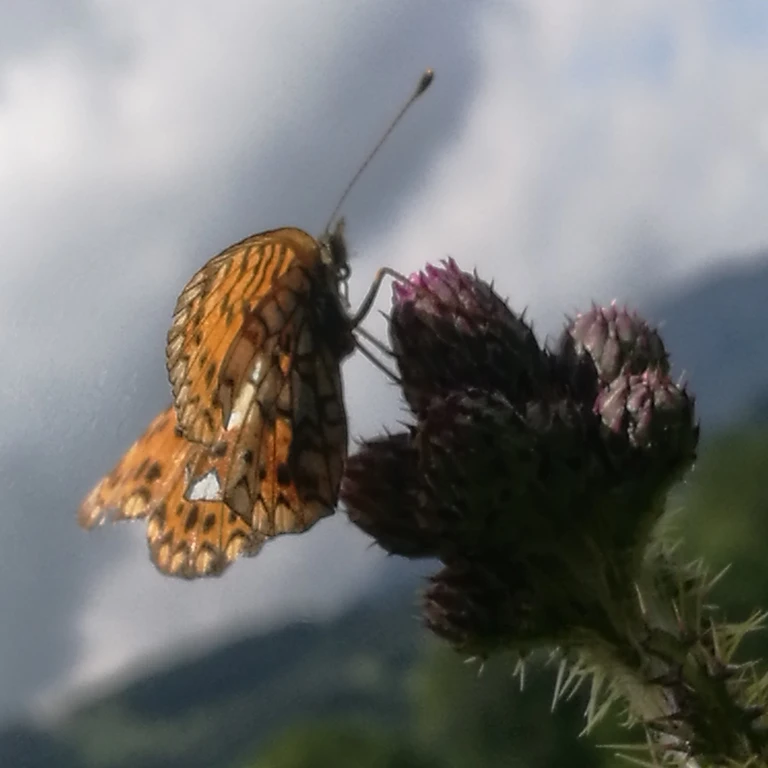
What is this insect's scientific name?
Boloria selene
